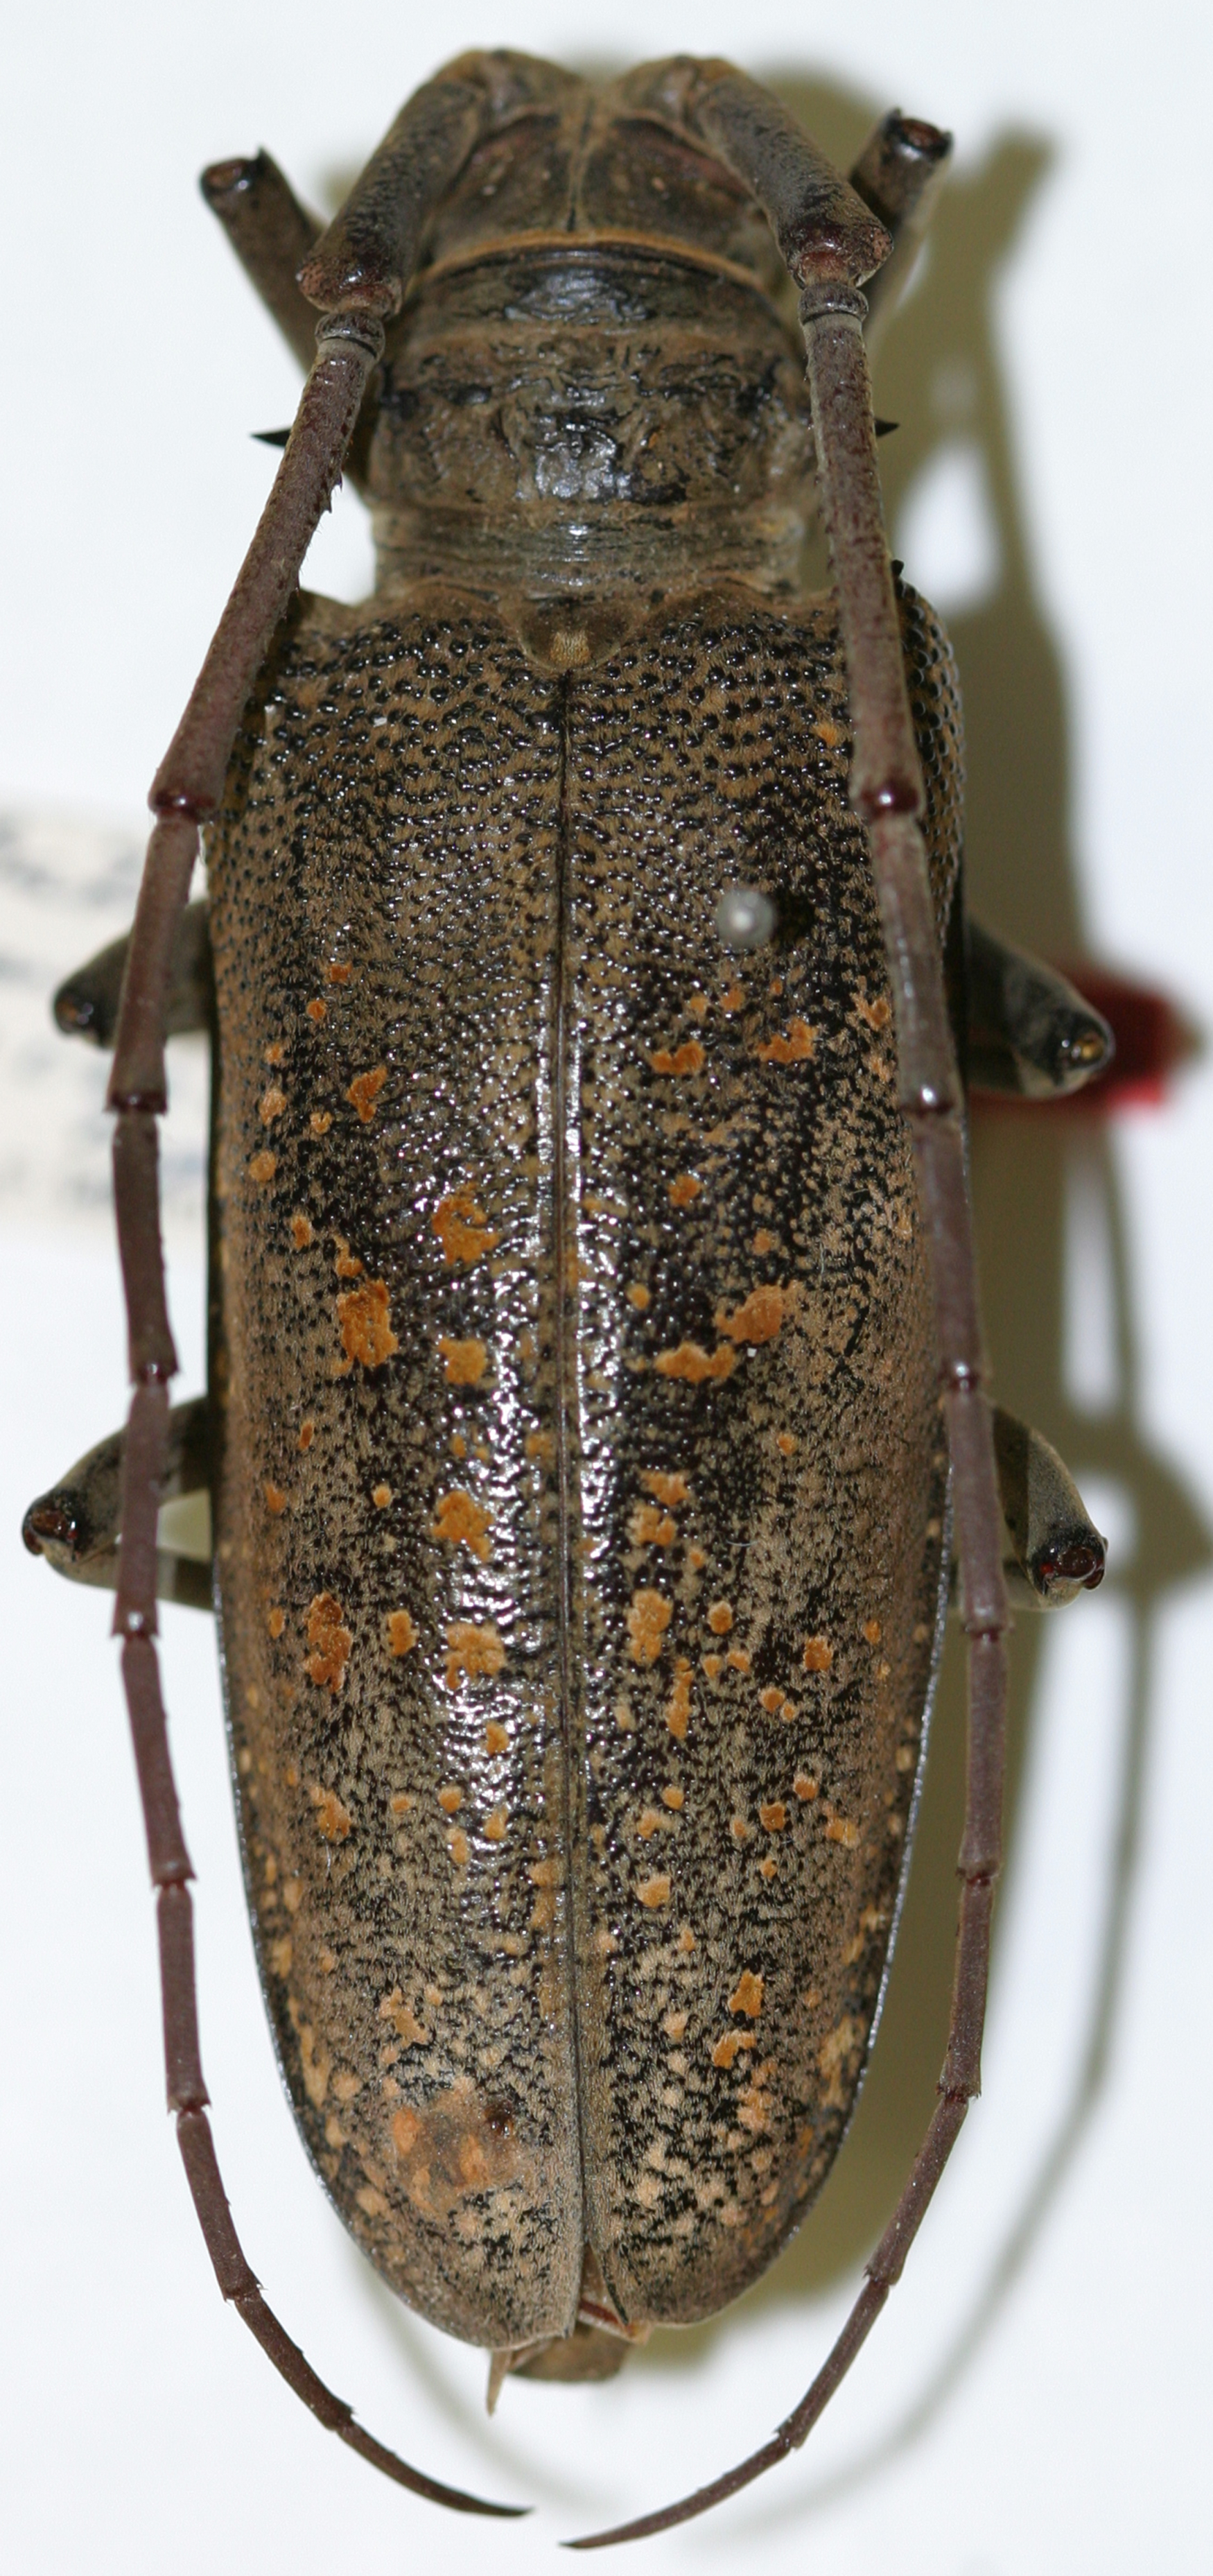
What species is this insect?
Batocera aeneonigra
